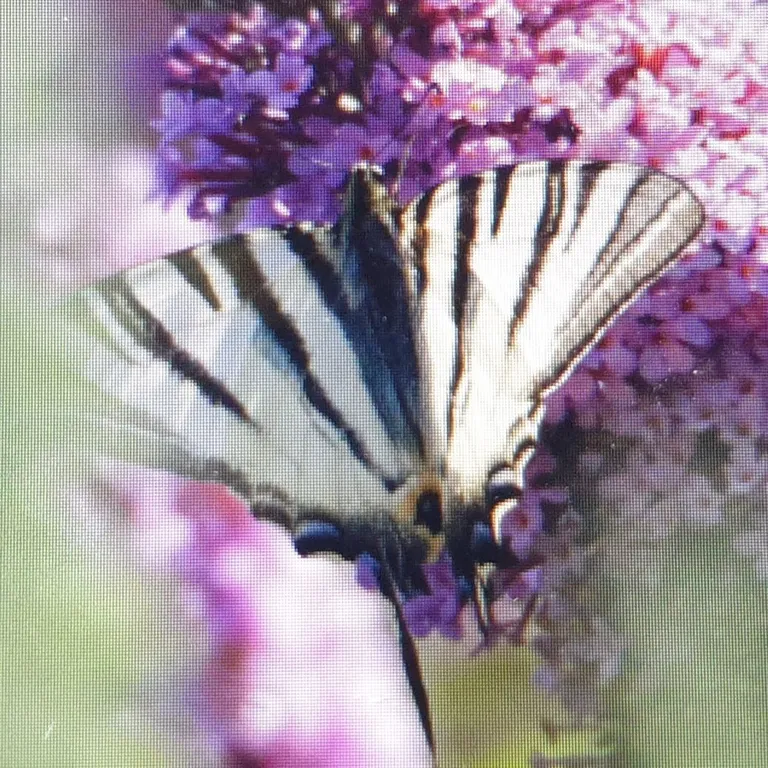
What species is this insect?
Iphiclides podalirius
